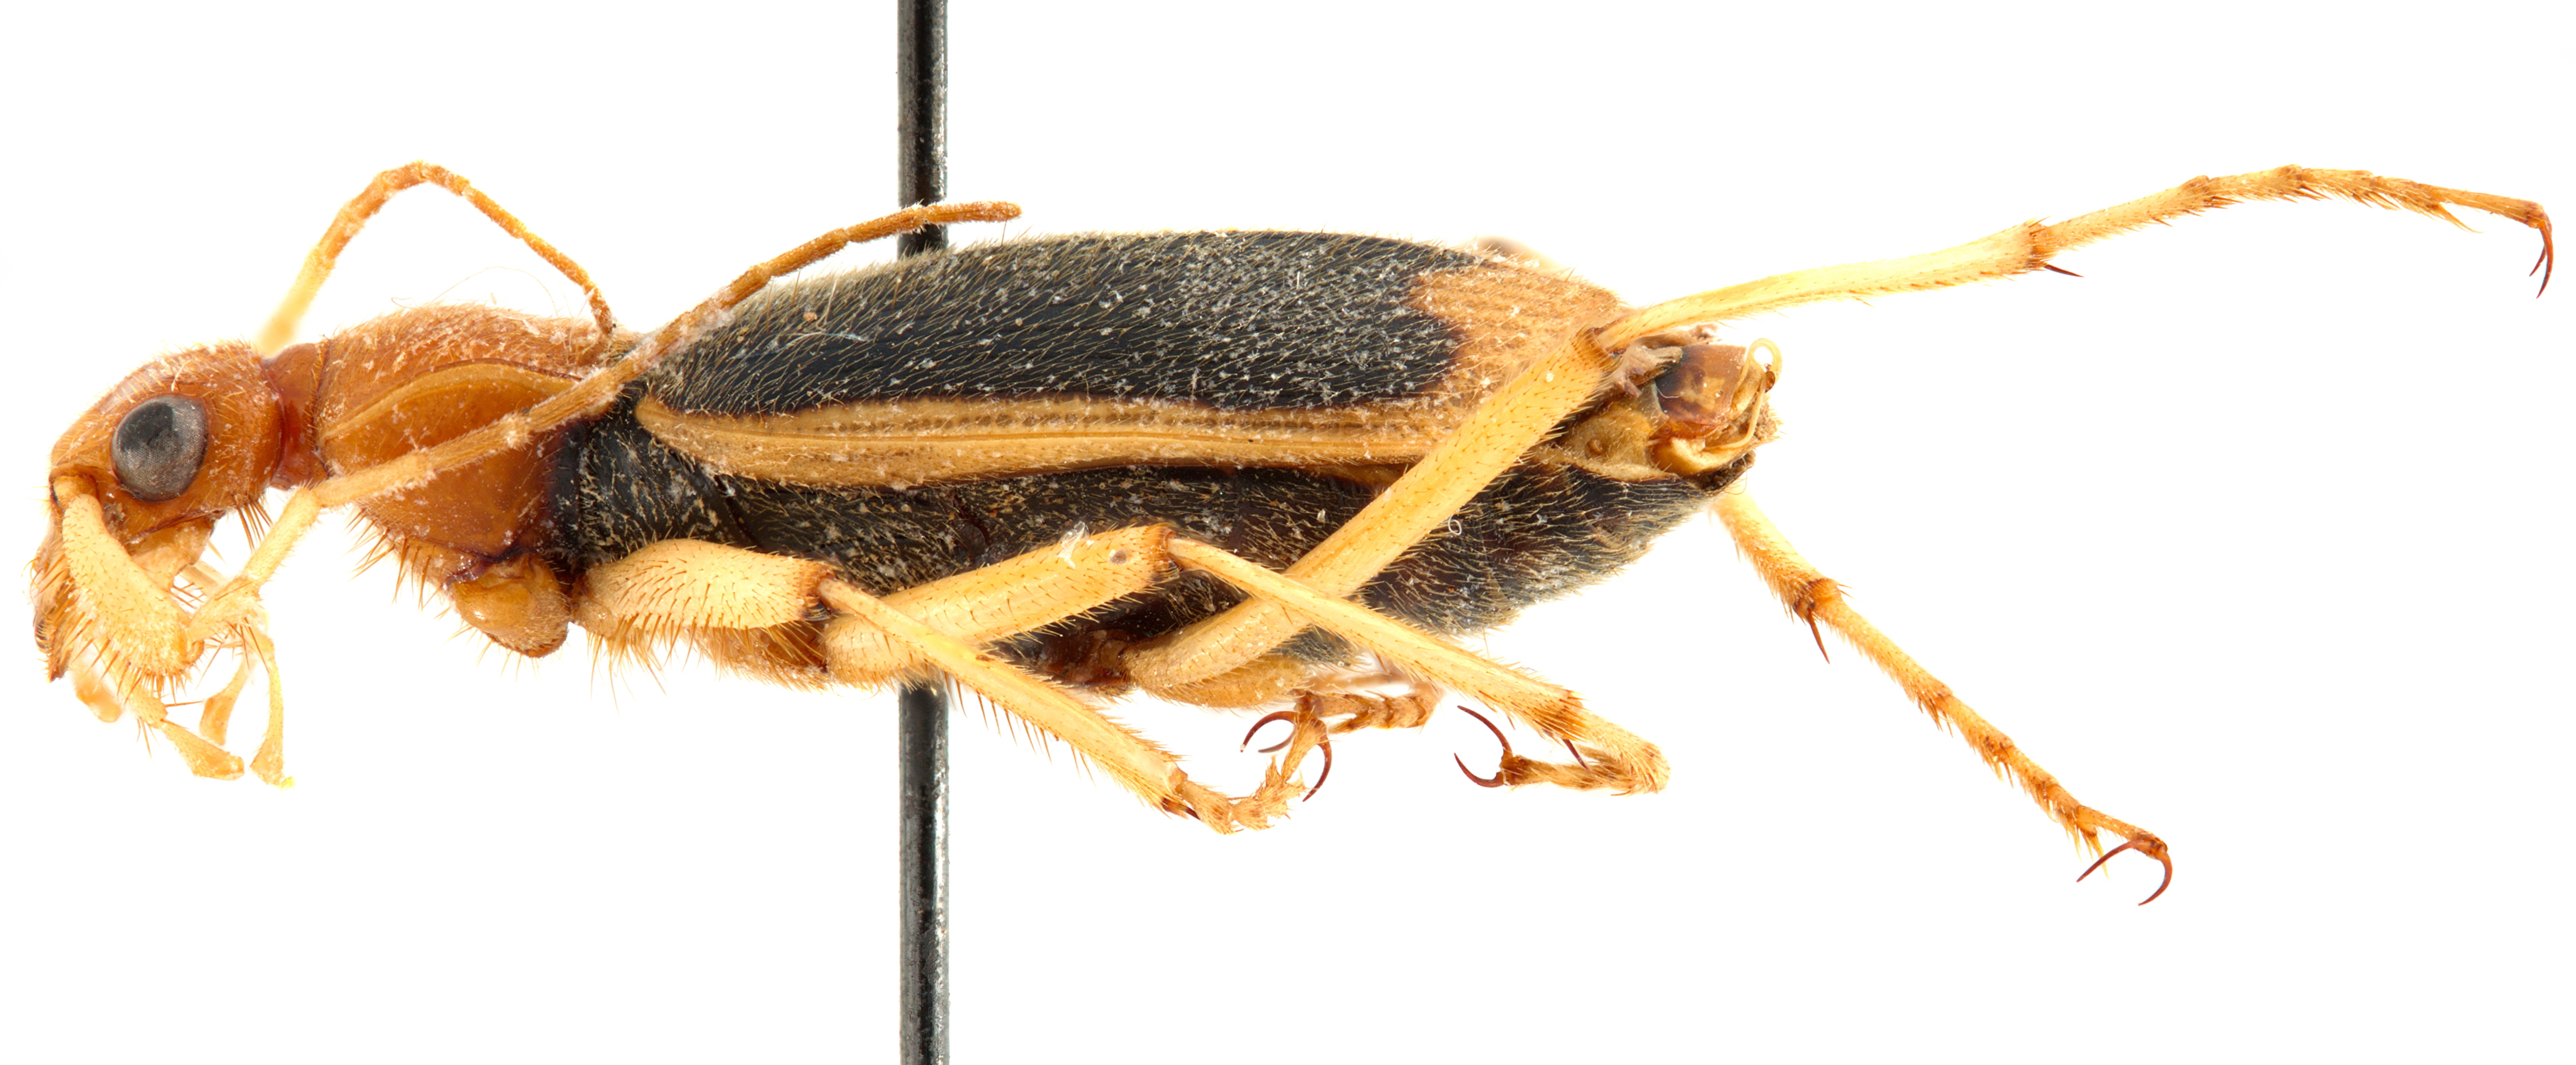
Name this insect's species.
Trichognatus marginipennis
